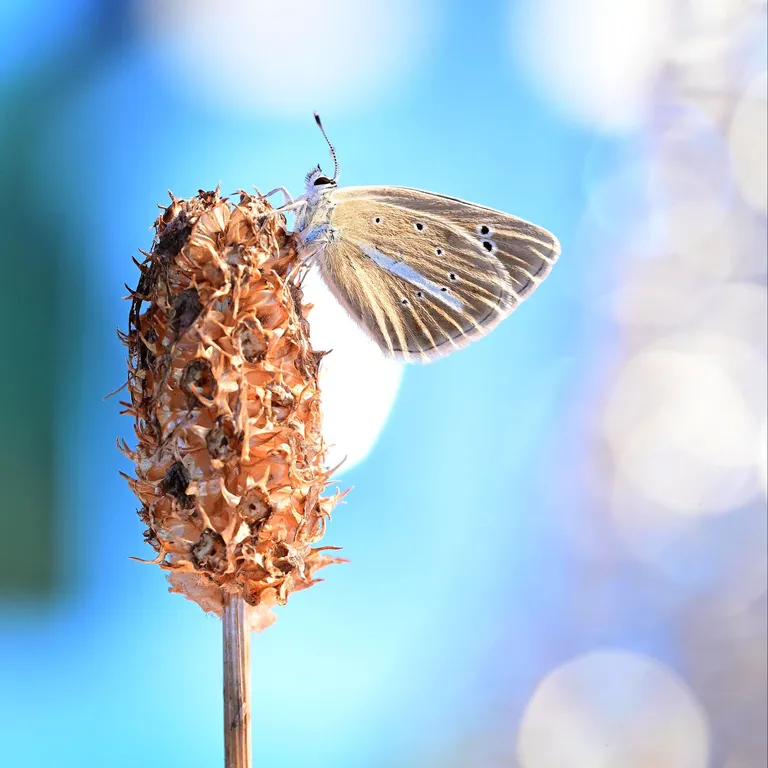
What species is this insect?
Polyommatus damon (also Agrodiaetus damon)
